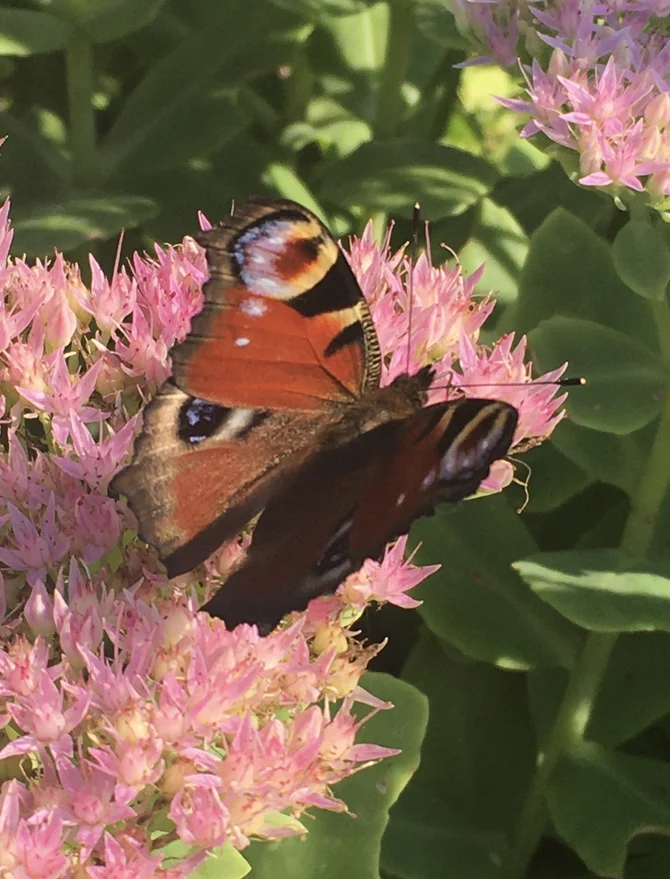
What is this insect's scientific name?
Aglais io
